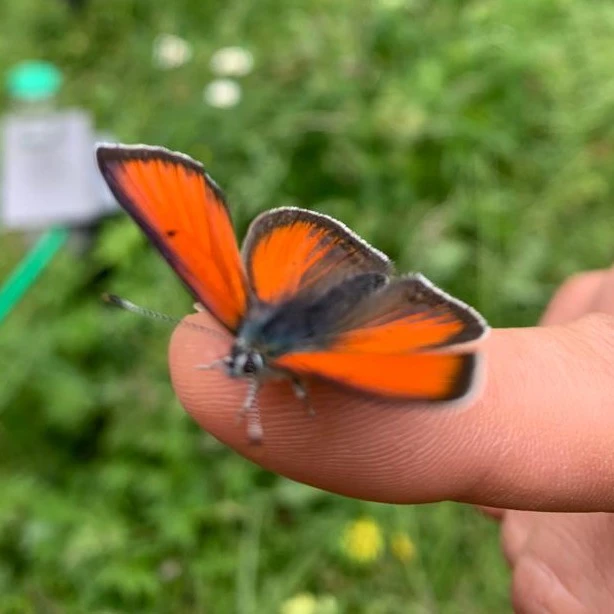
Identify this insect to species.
Lycaena hippothoe (also Palaeochrysophanus hippothoe)
